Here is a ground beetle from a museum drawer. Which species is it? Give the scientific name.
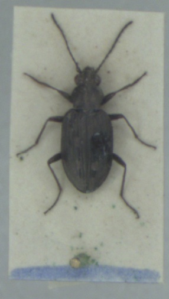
Bembidion litorale
